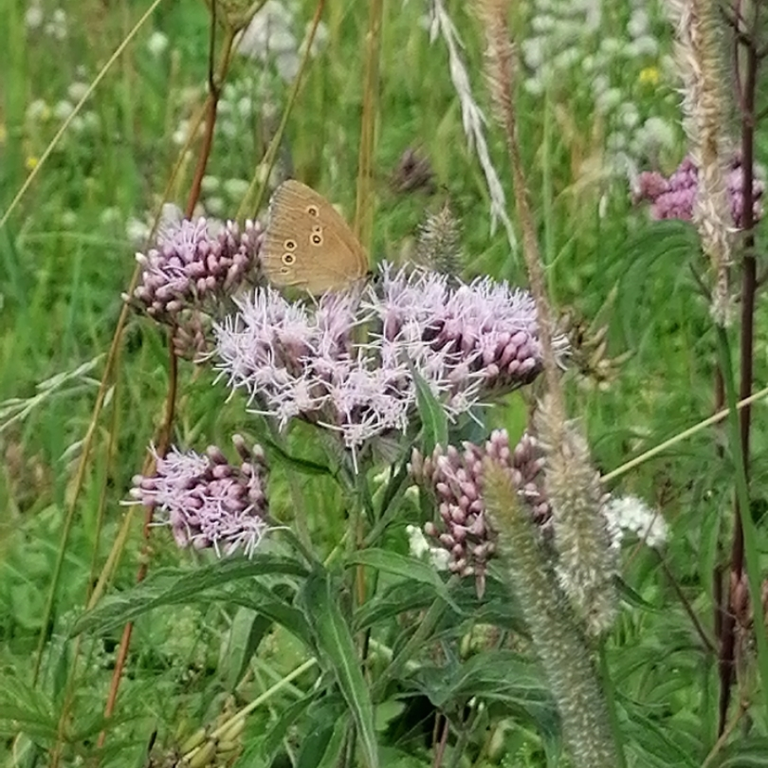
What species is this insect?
Aphantopus hyperantus
